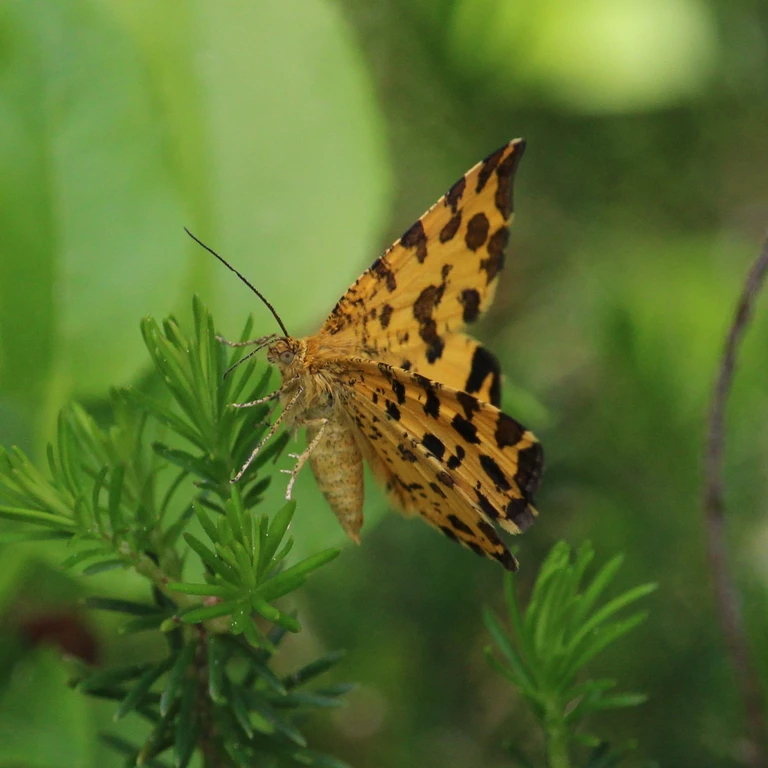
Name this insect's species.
Pseudopanthera macularia
